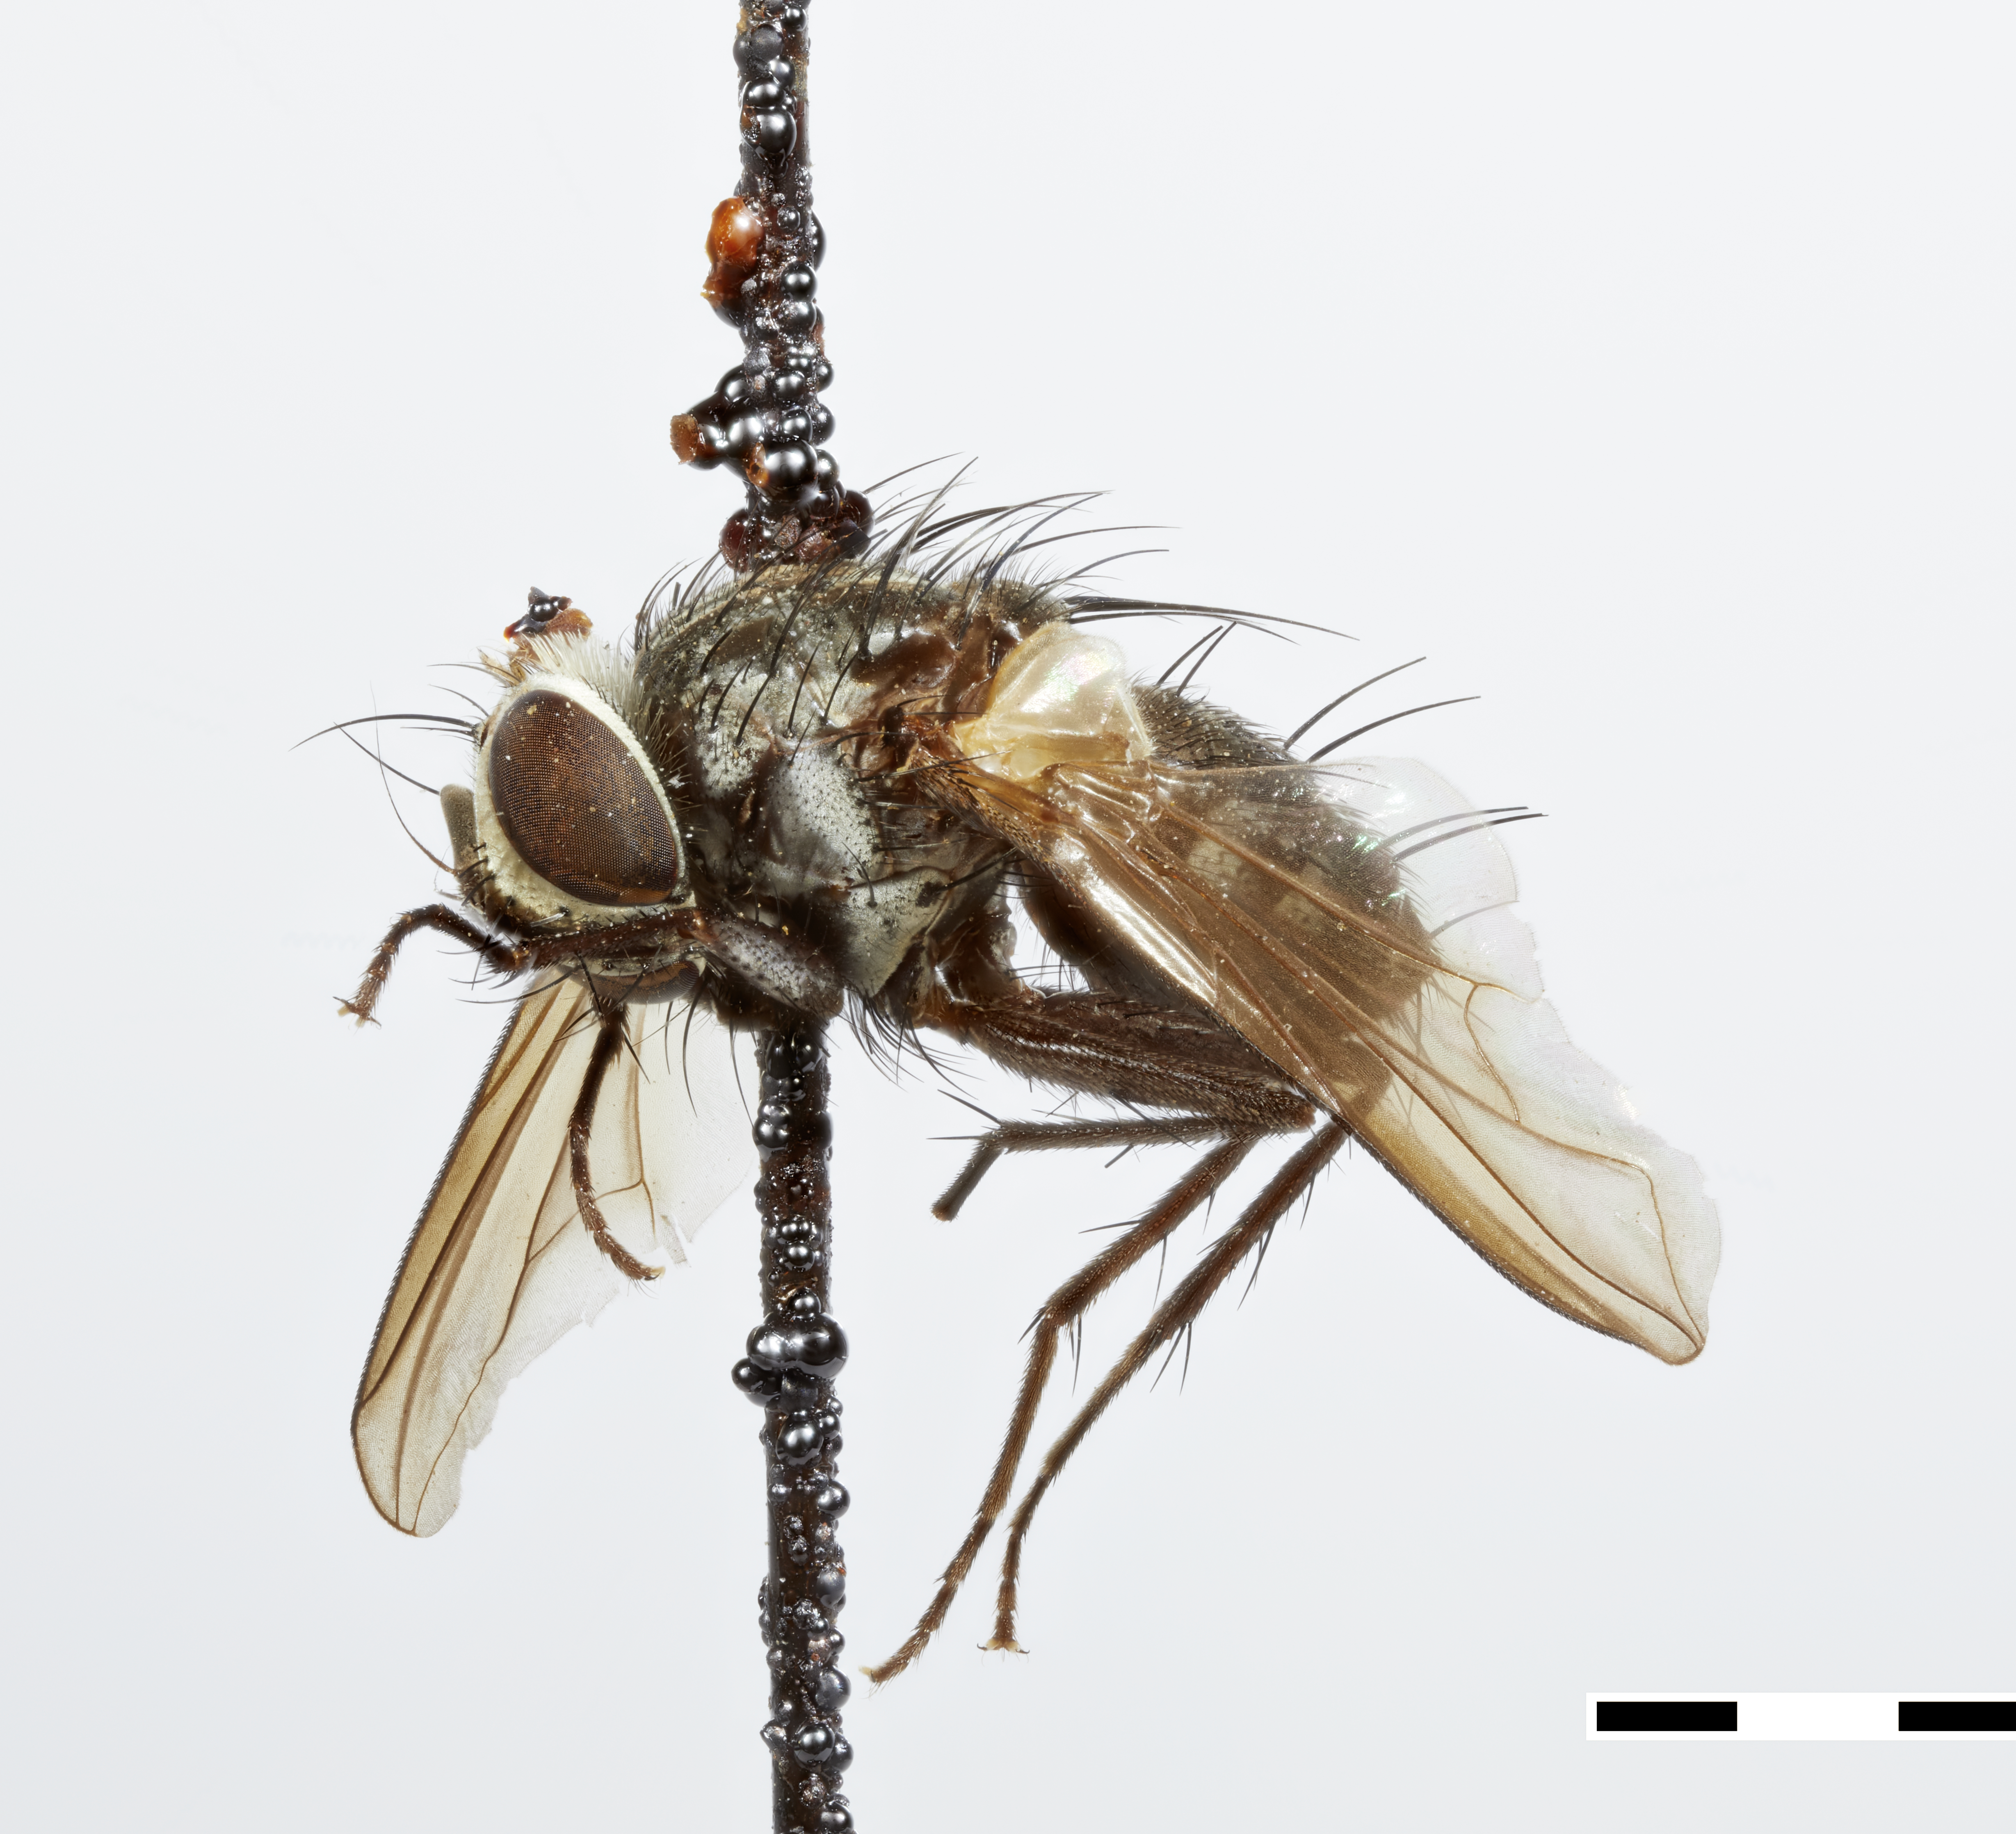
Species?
Machairomasicera carinata
